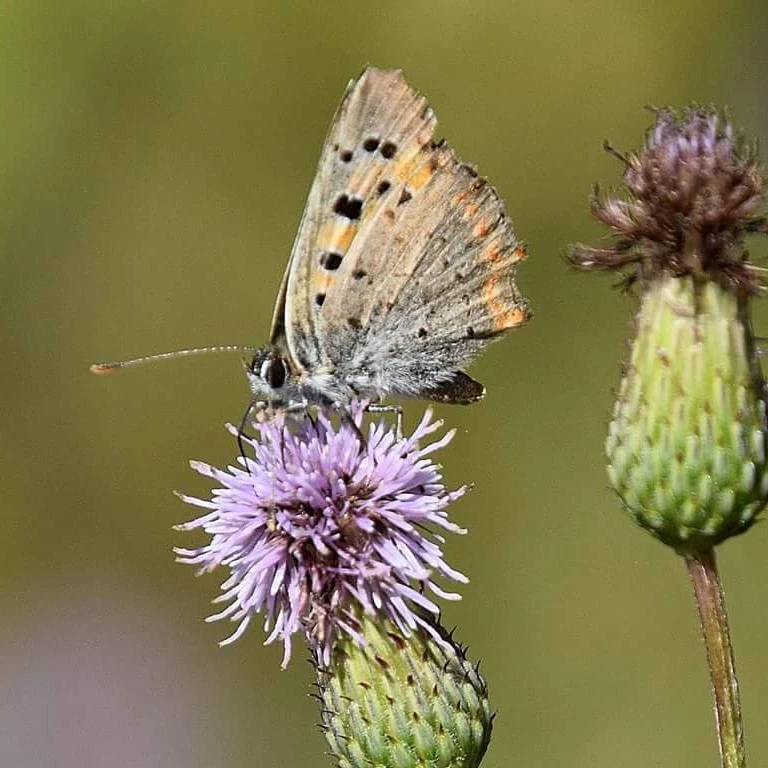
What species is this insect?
Lycaena phlaeas
